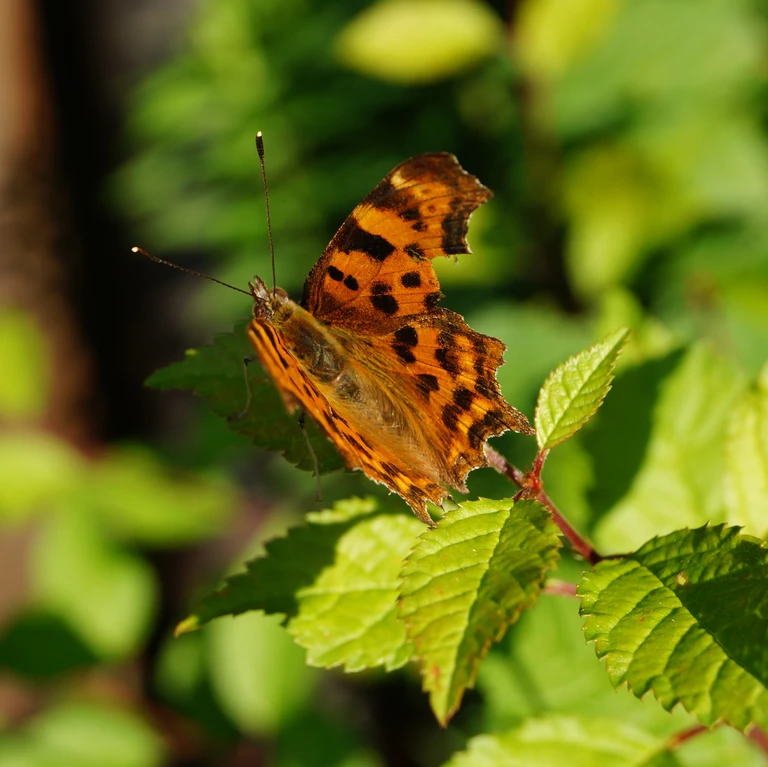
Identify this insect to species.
Polygonia c-album
